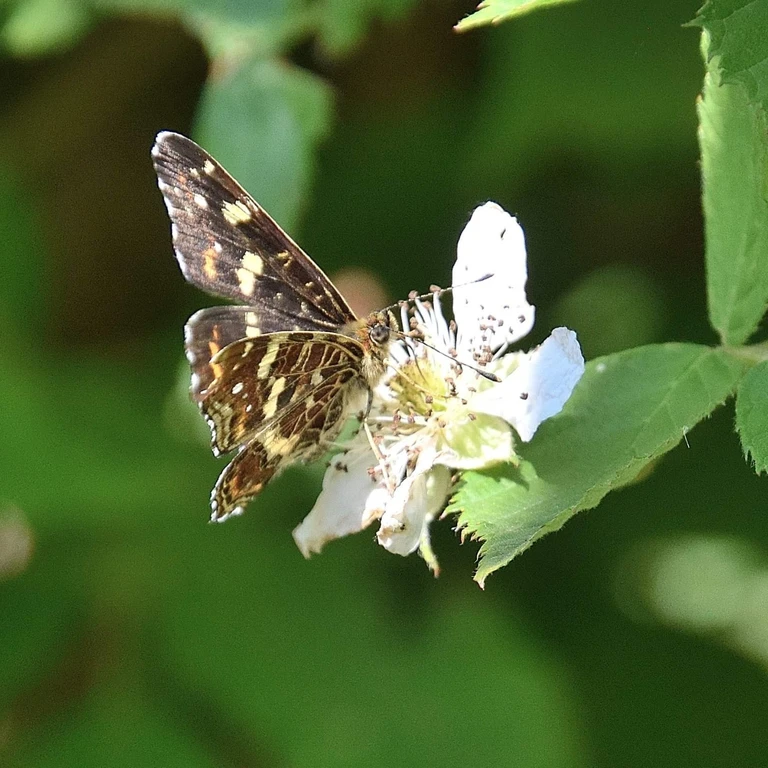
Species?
Araschnia levana
